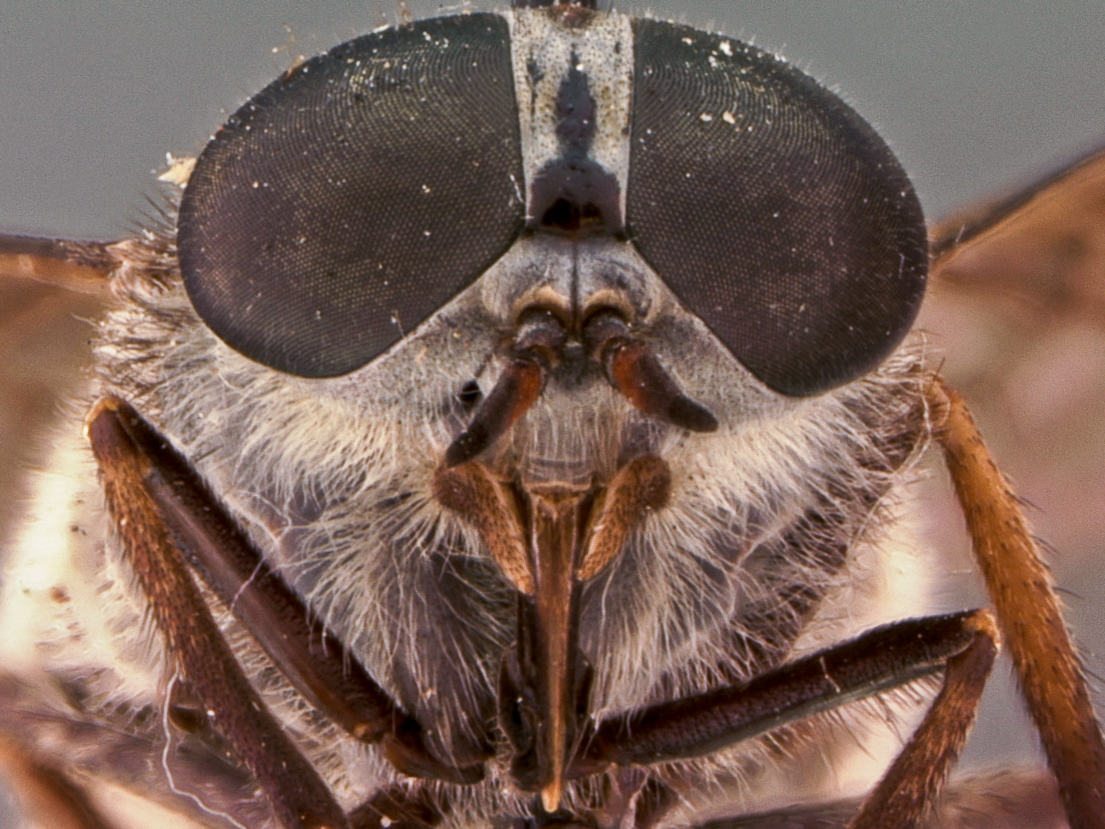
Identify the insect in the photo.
Hybomitra sexfasciata (also Tabanus sexfasciatus)
